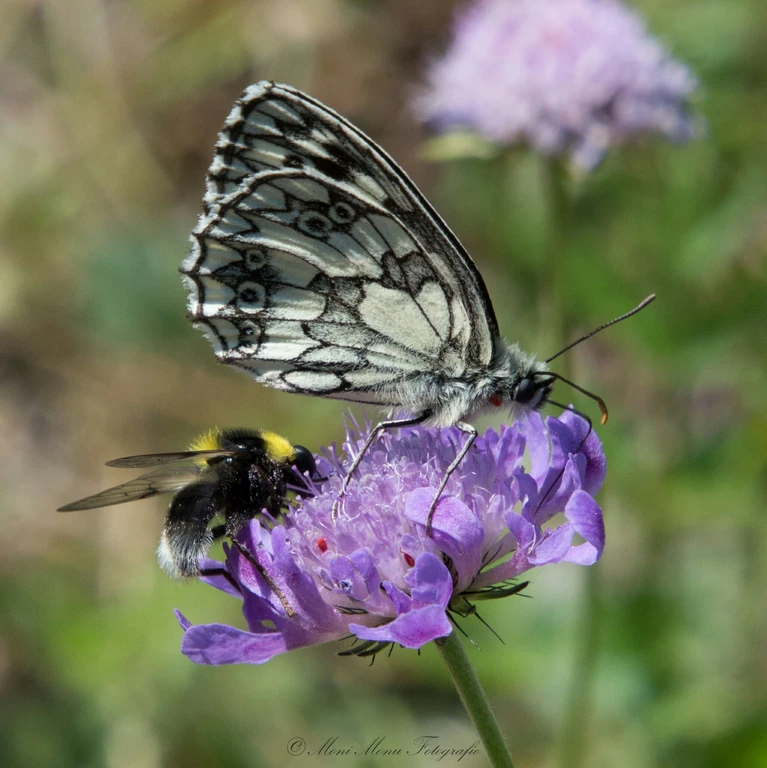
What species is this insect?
Melanargia galathea
